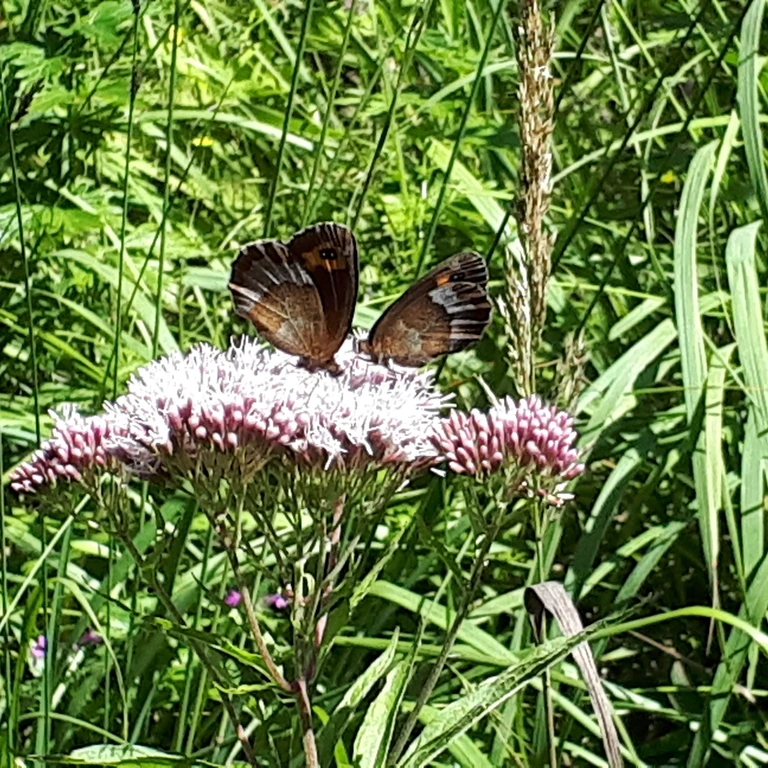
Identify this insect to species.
Erebia aethiops
